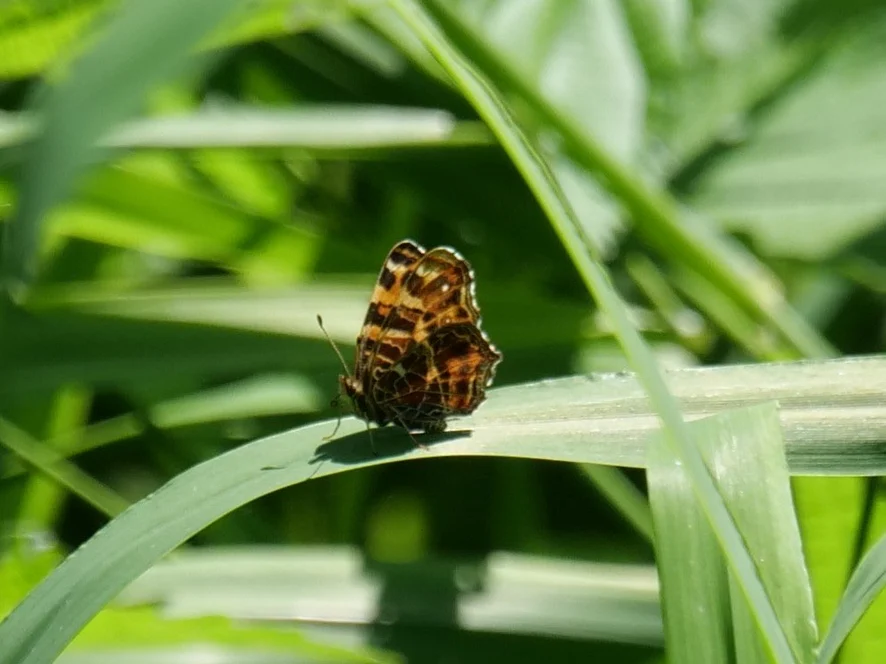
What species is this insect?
Araschnia levana
